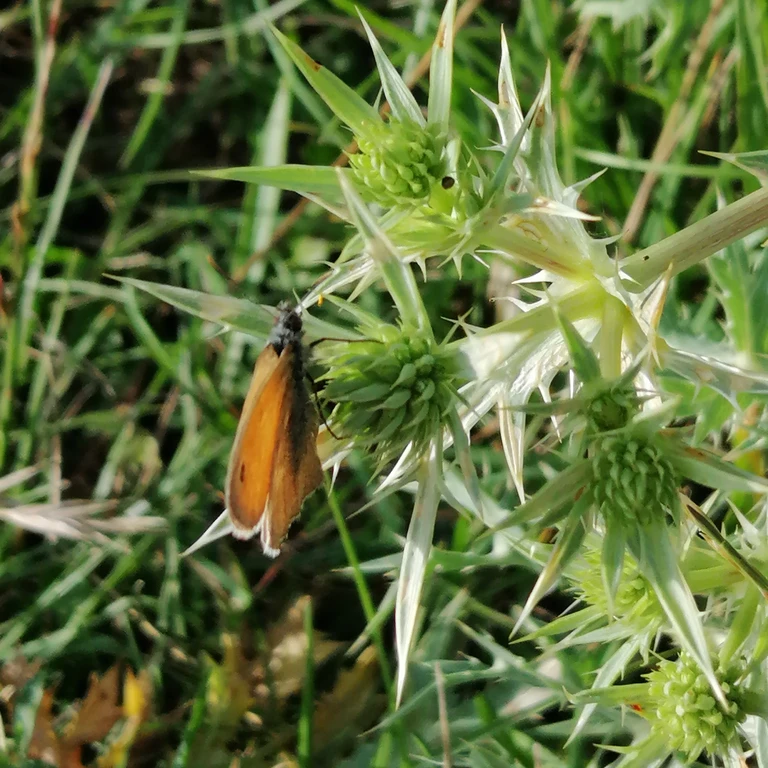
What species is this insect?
Coenonympha pamphilus
